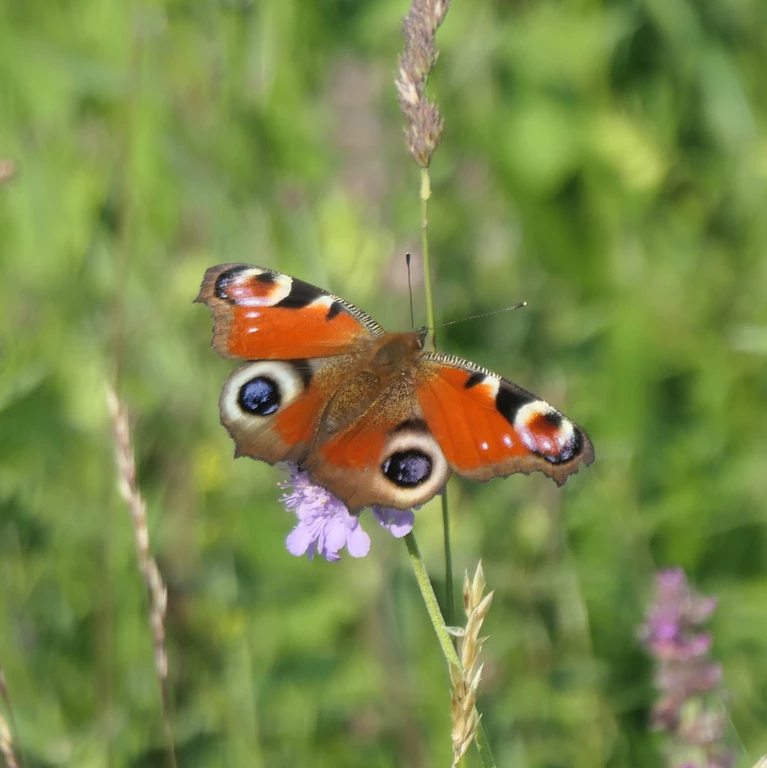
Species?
Aglais io
